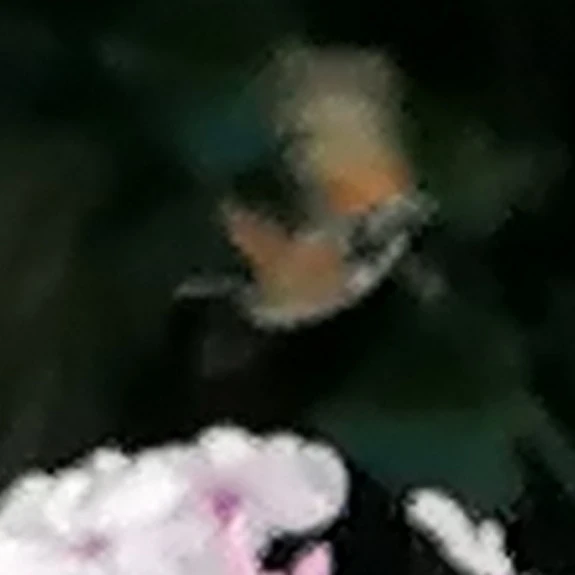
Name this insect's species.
Macroglossum stellatarum
